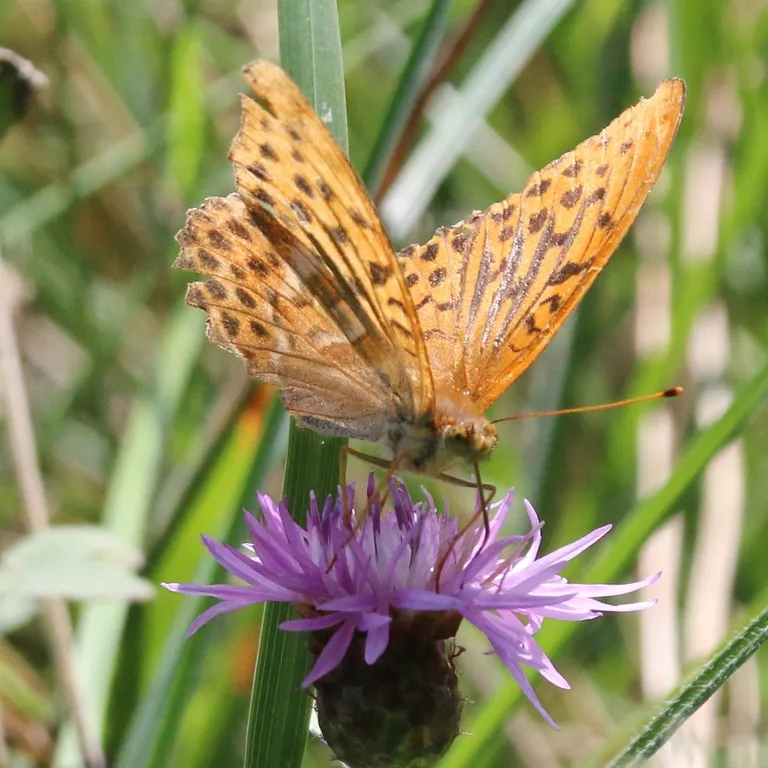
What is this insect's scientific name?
Argynnis paphia
